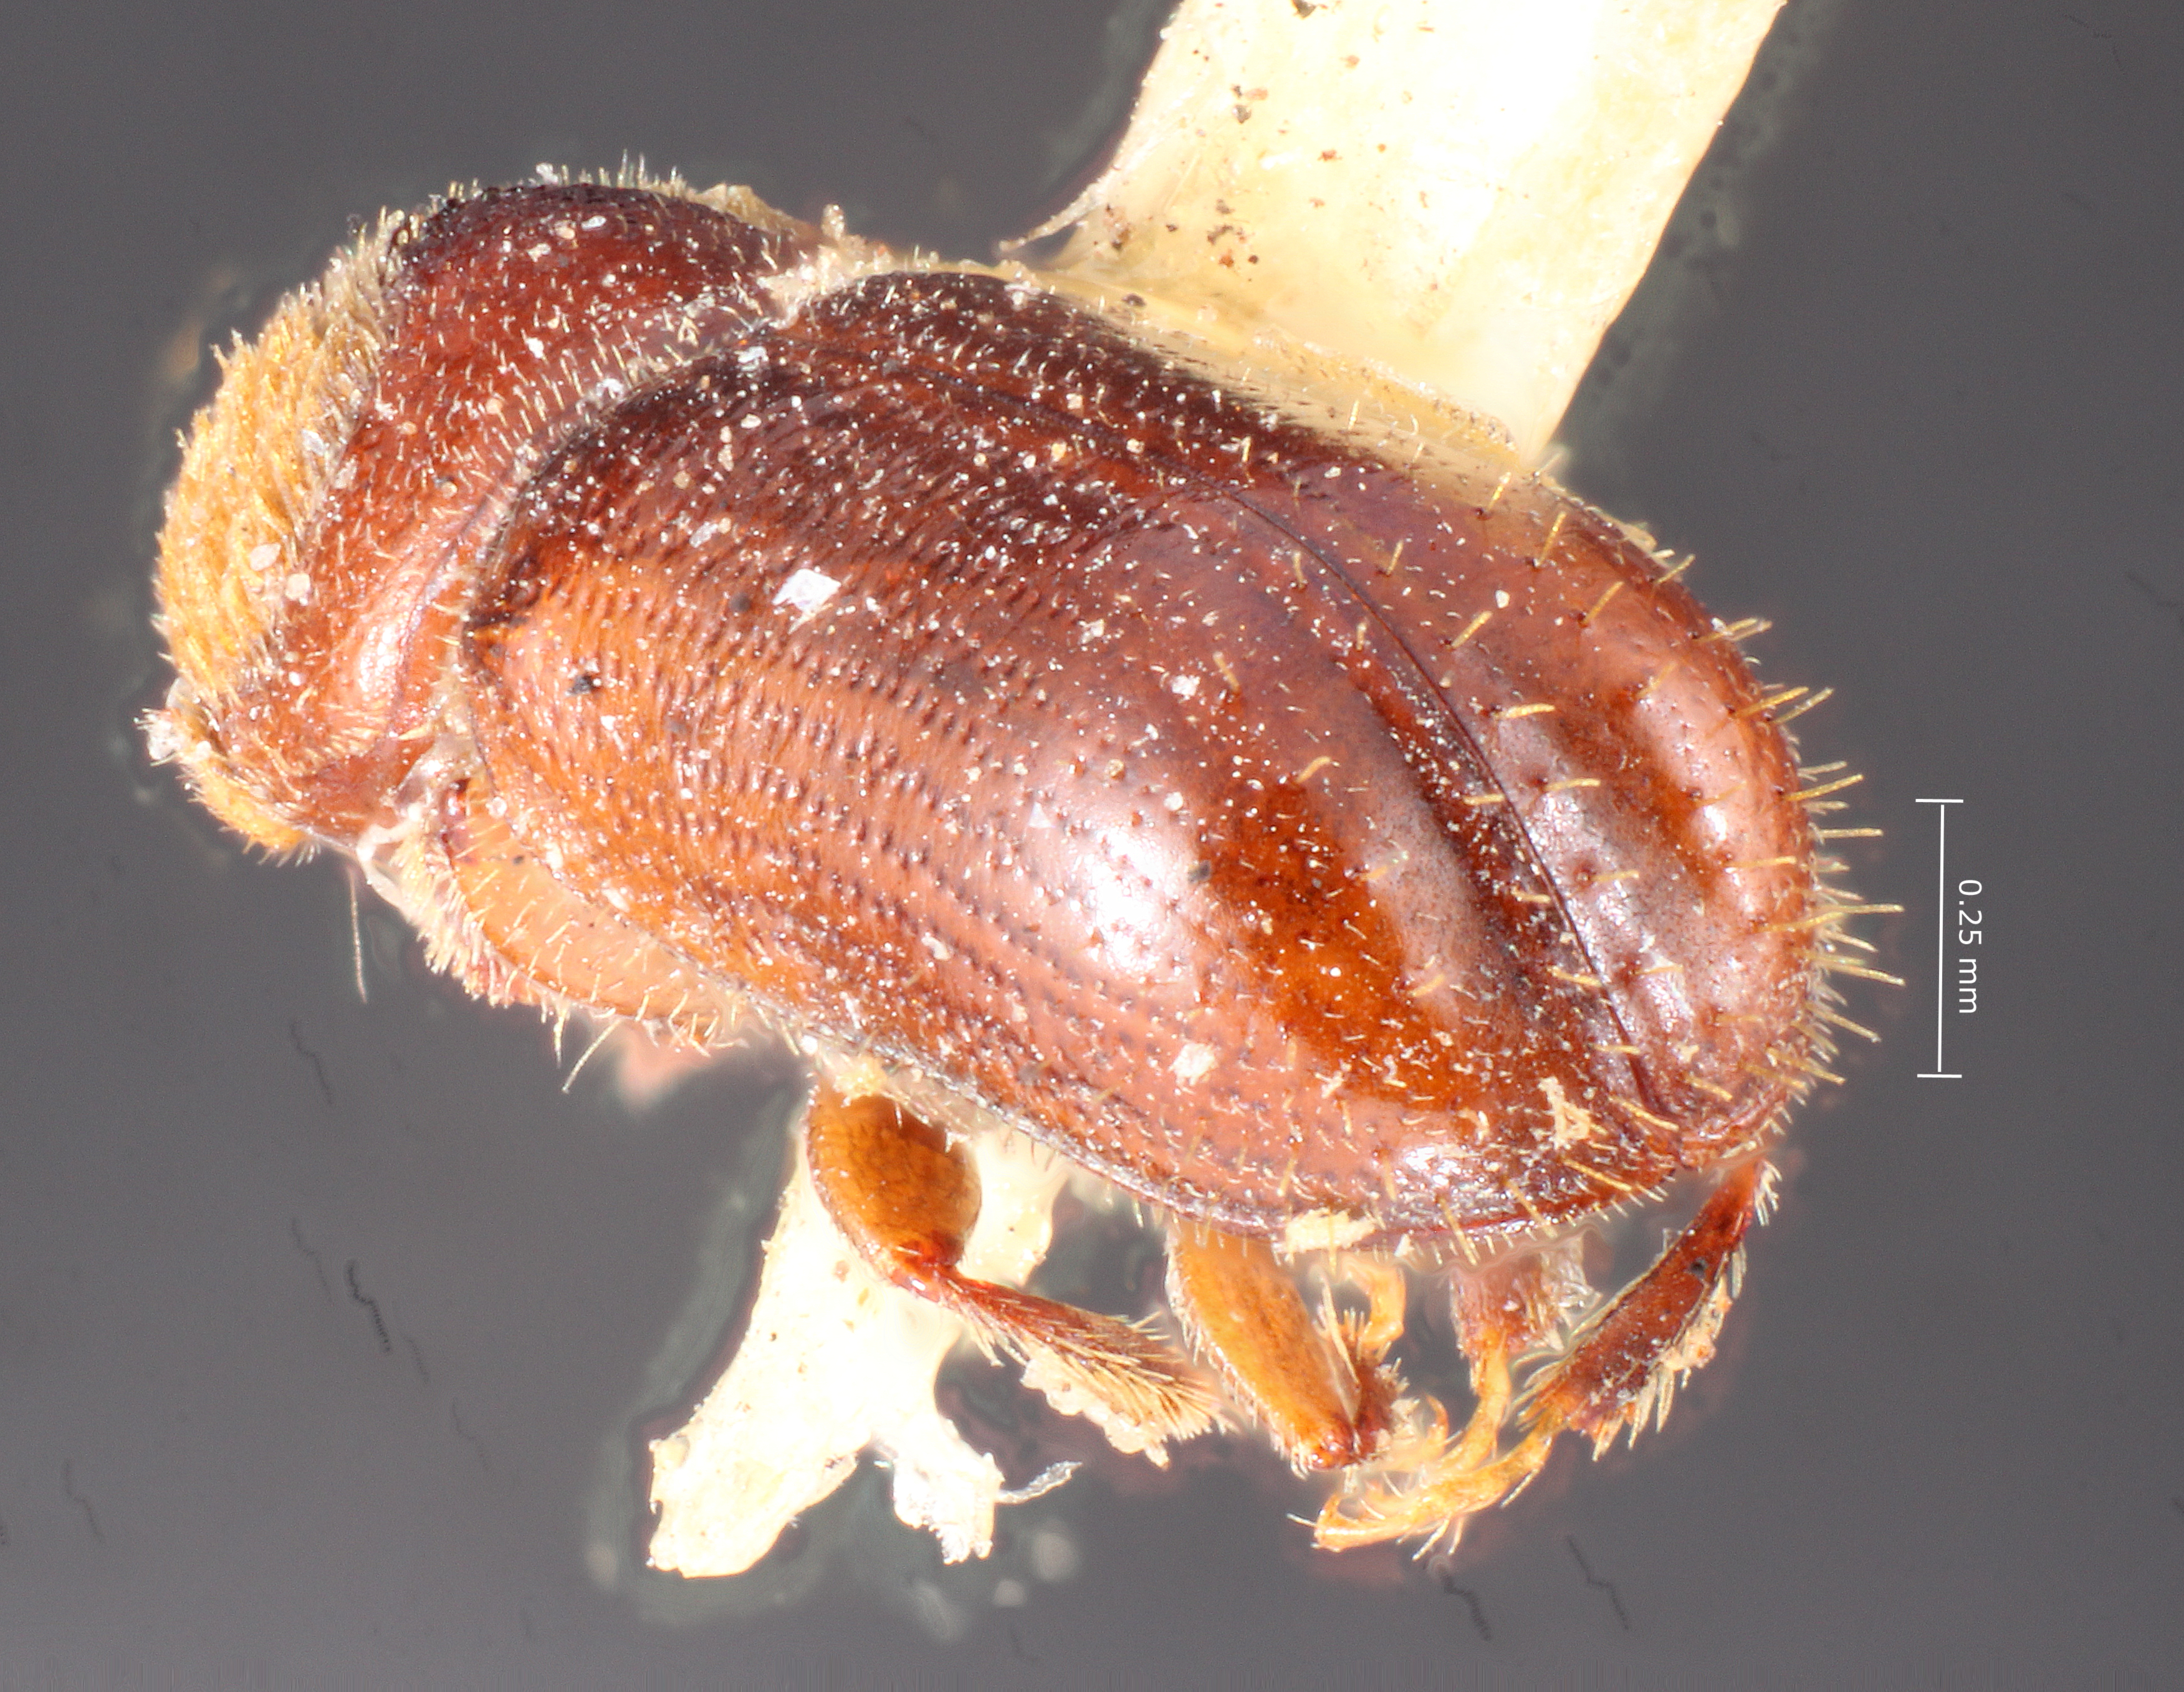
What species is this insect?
Pityoborus secundus
